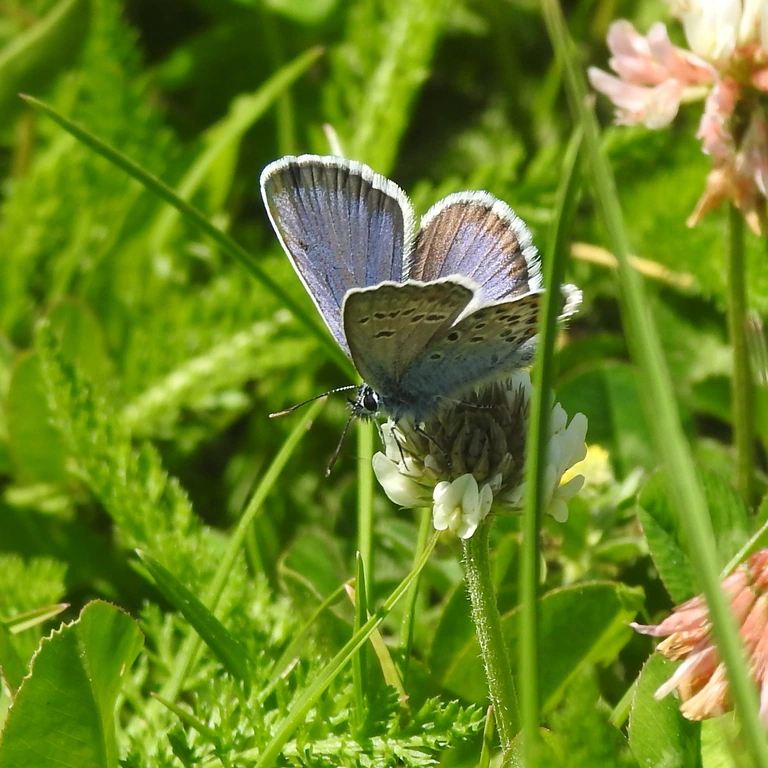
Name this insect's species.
Plebejus argus
